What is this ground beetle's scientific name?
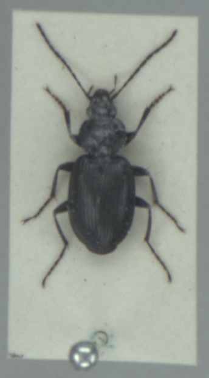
Agonum emarginatum
